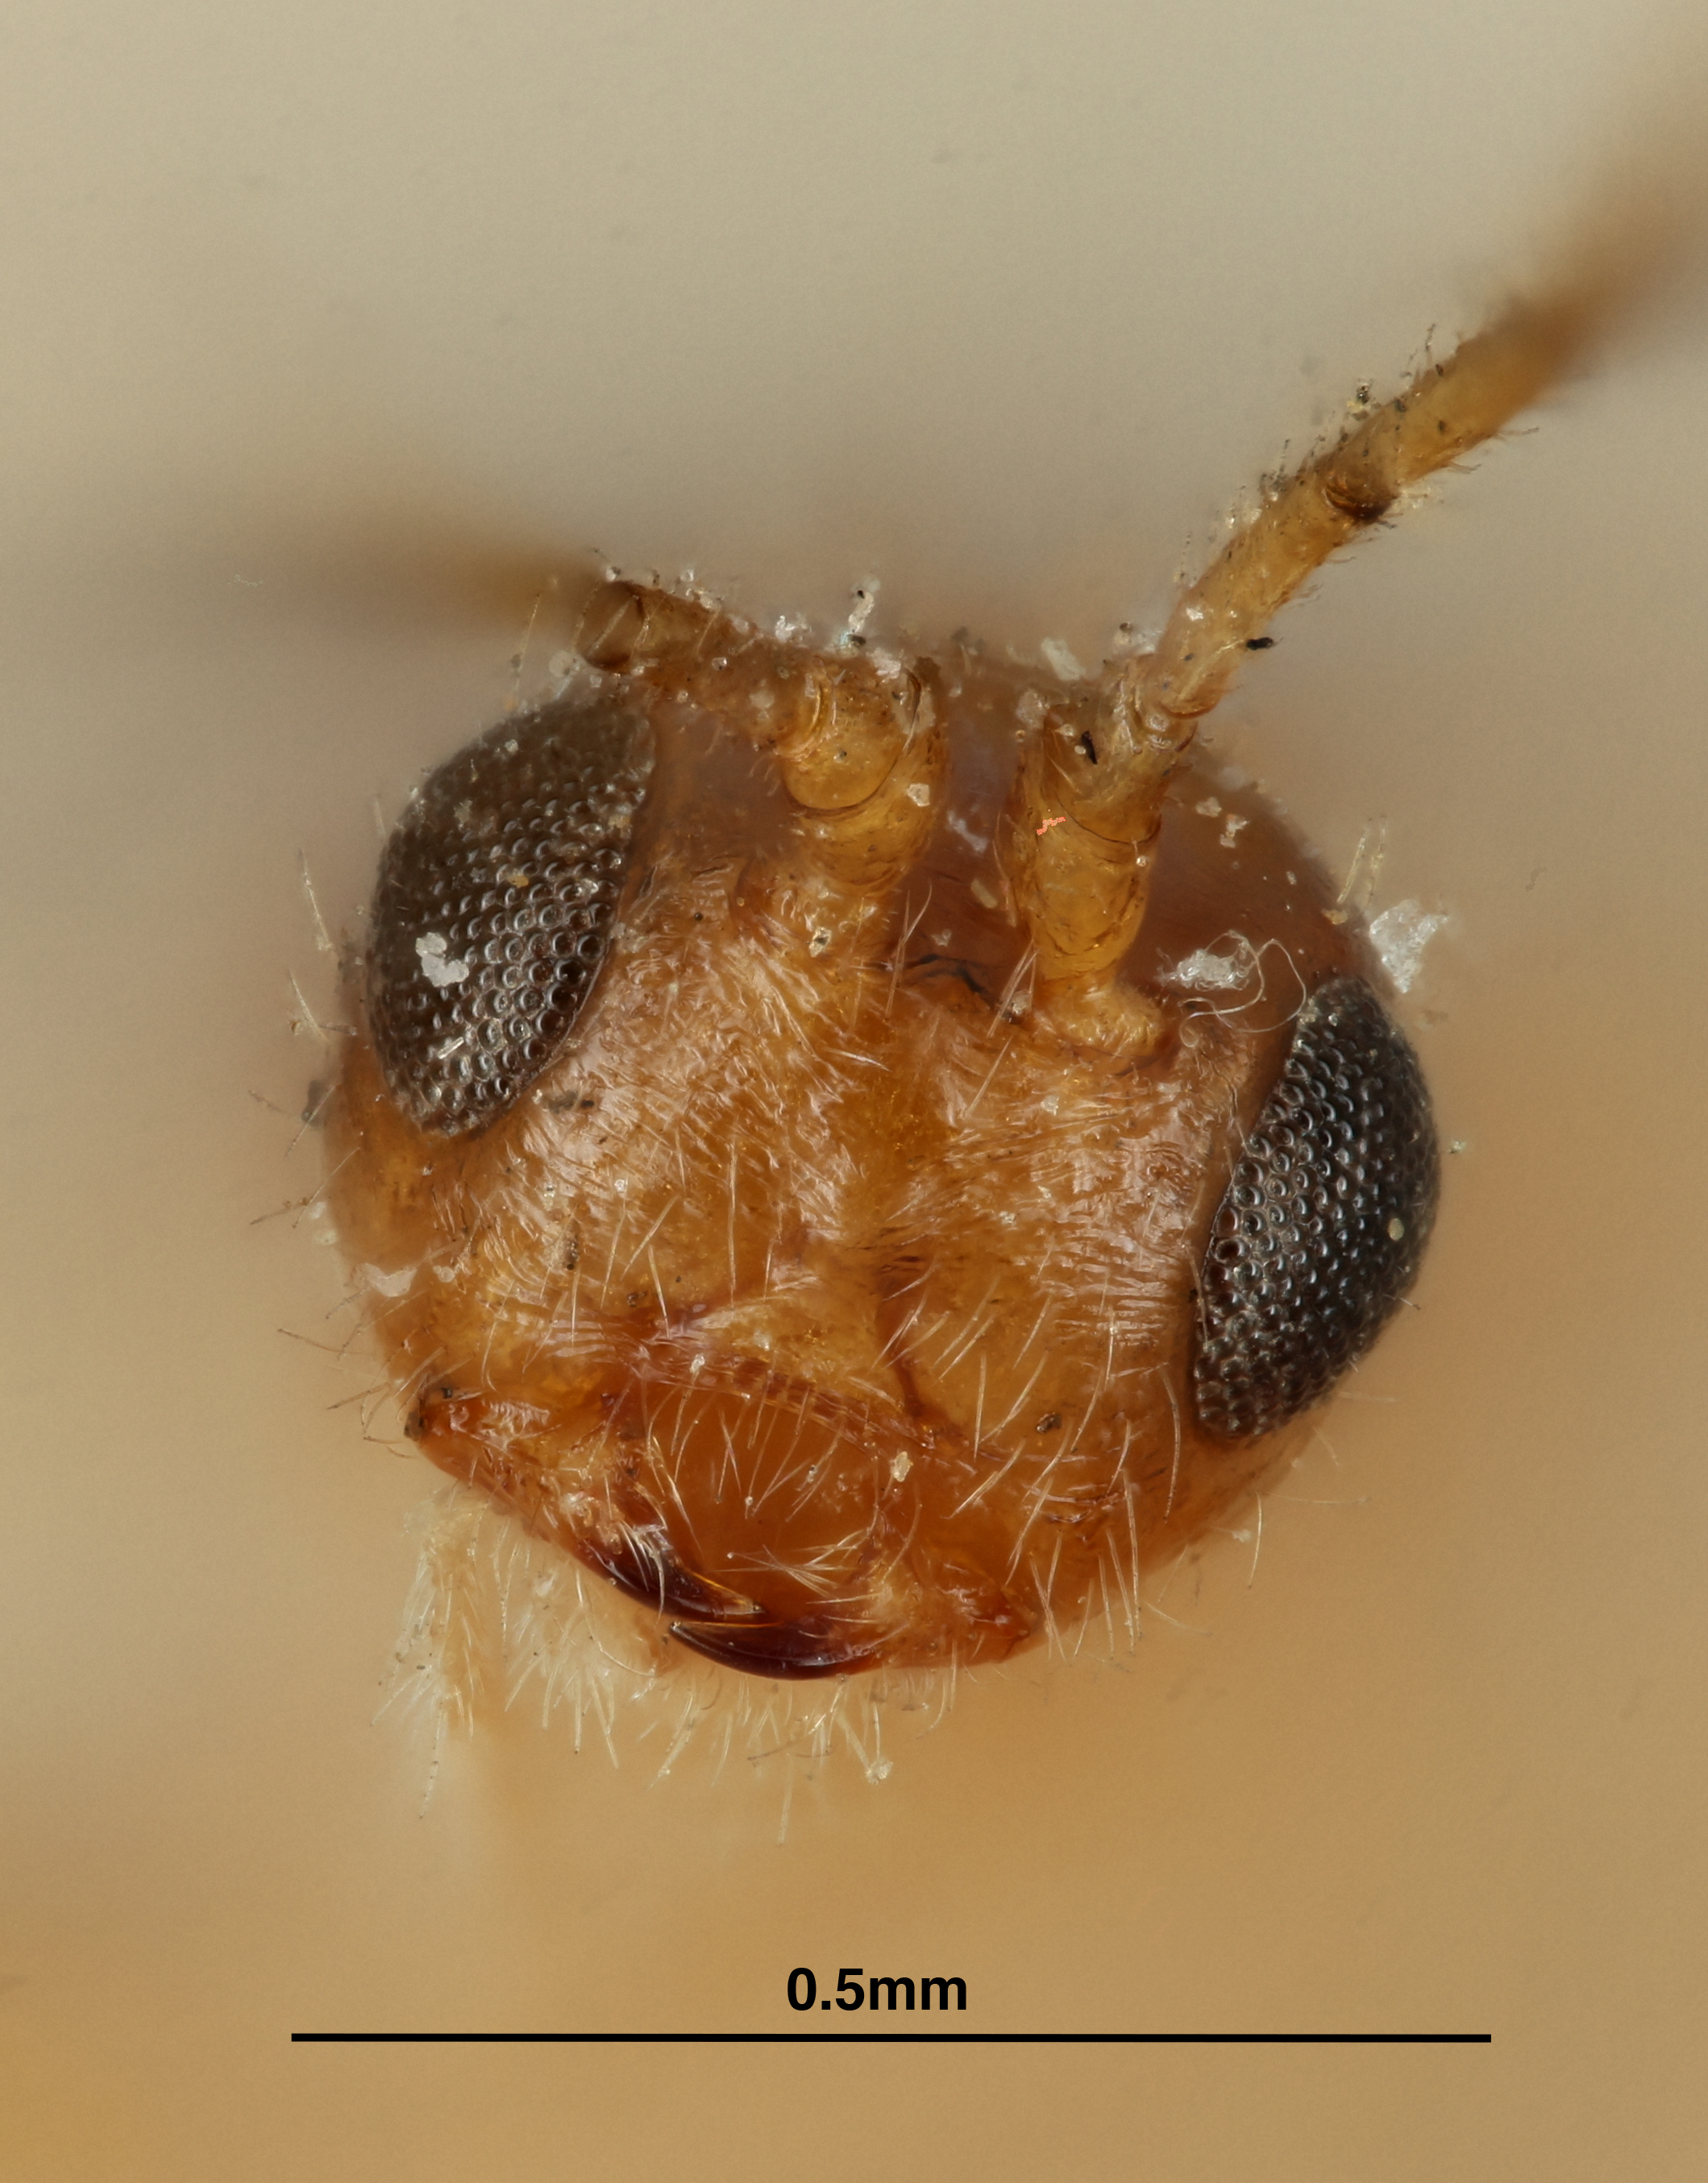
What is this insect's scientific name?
Spathius claripennis
